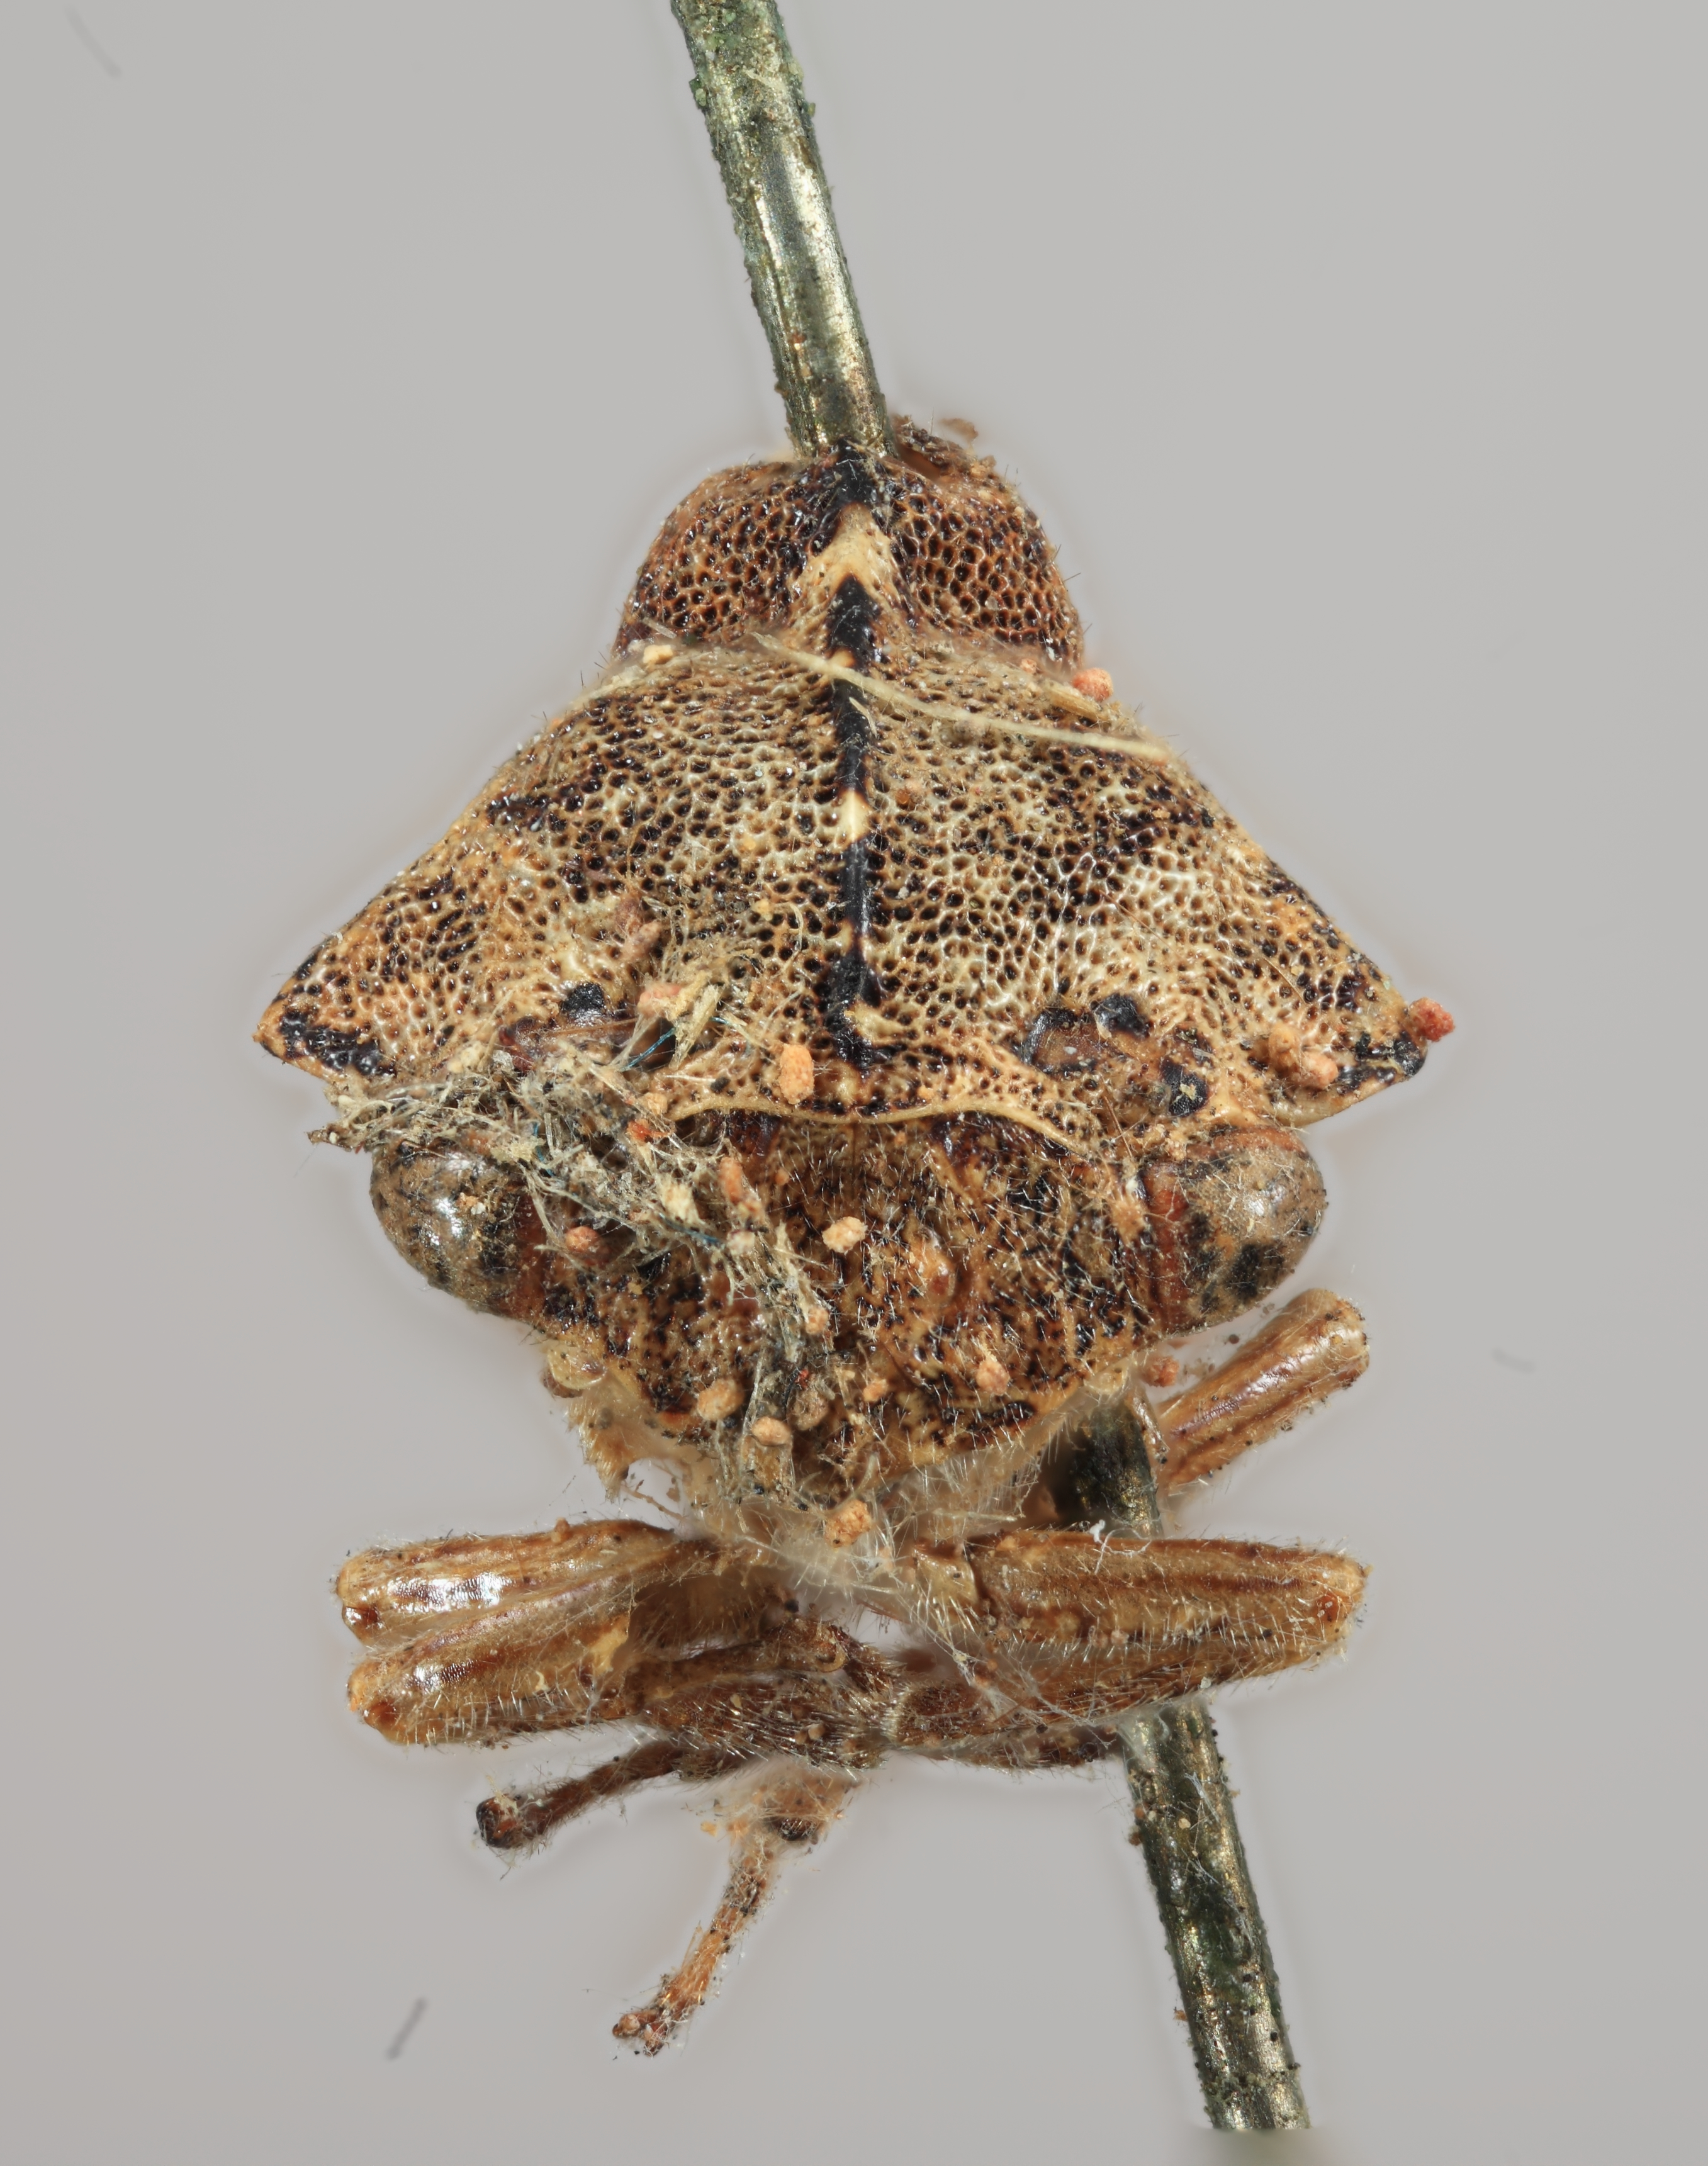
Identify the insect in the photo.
Telamona westcotti
